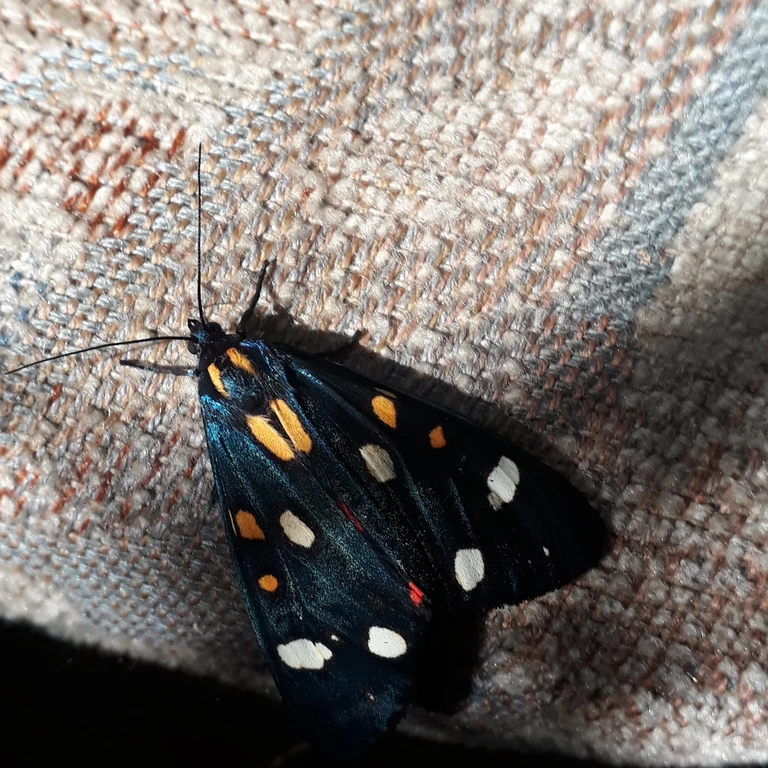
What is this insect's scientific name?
Callimorpha dominula
